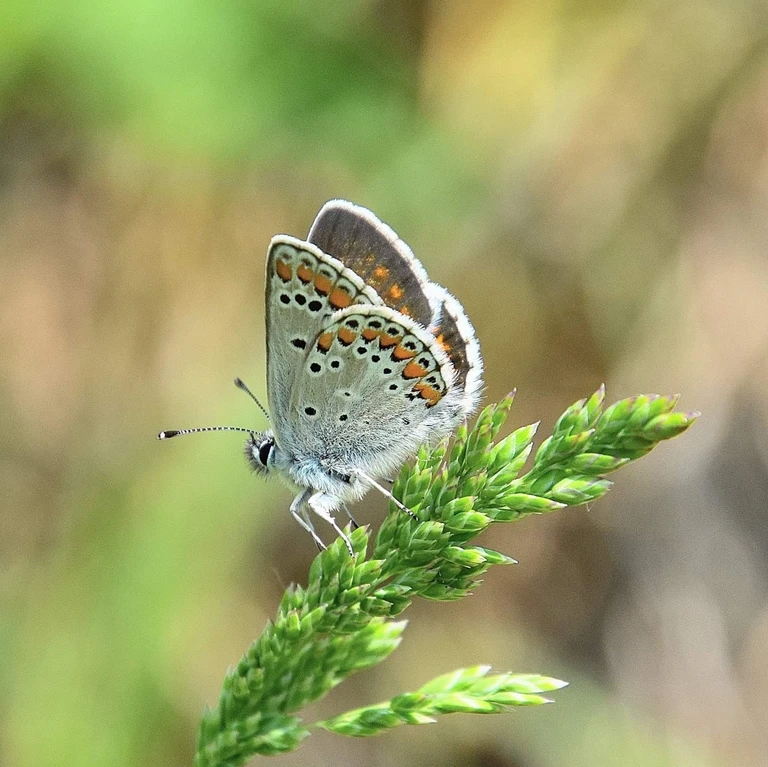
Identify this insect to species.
Aricia agestis/artaxerxes
